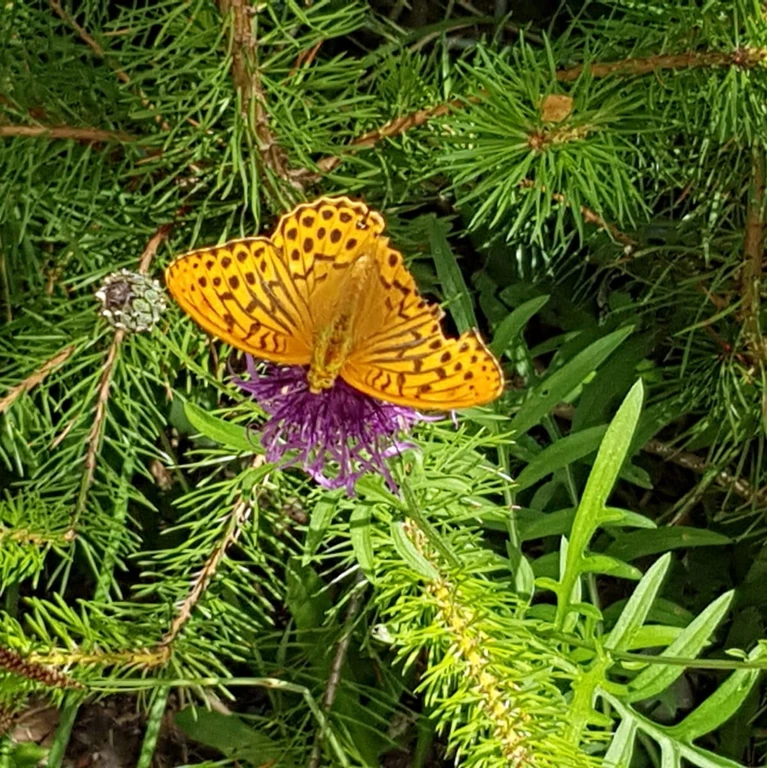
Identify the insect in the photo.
Argynnis paphia
